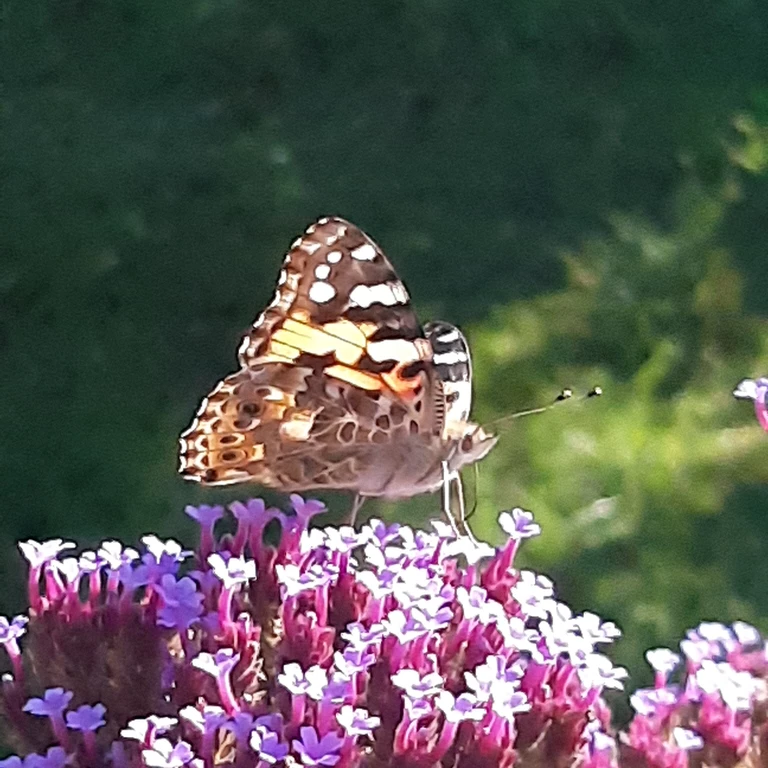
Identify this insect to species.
Vanessa cardui
